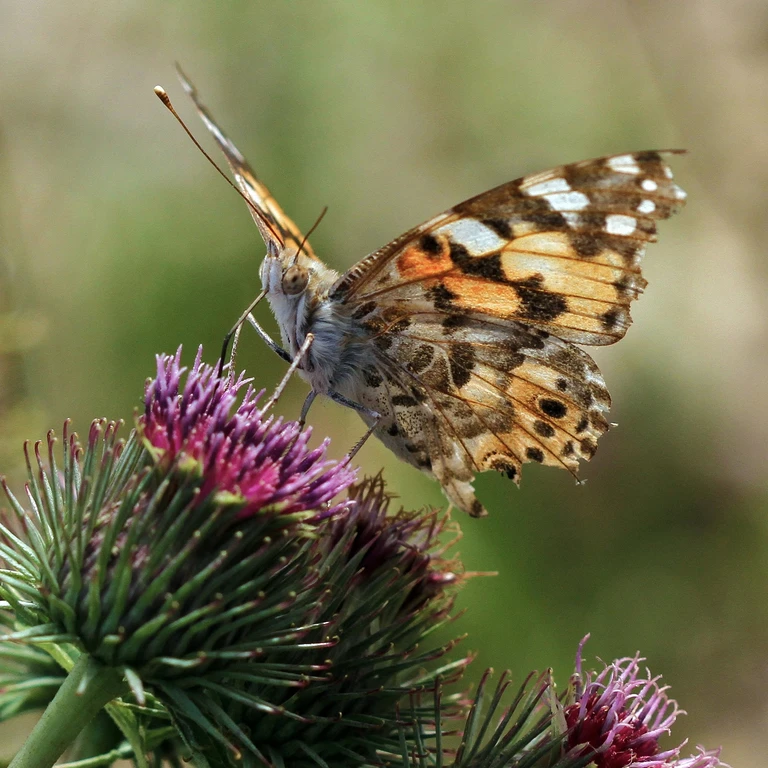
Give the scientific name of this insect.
Vanessa cardui
